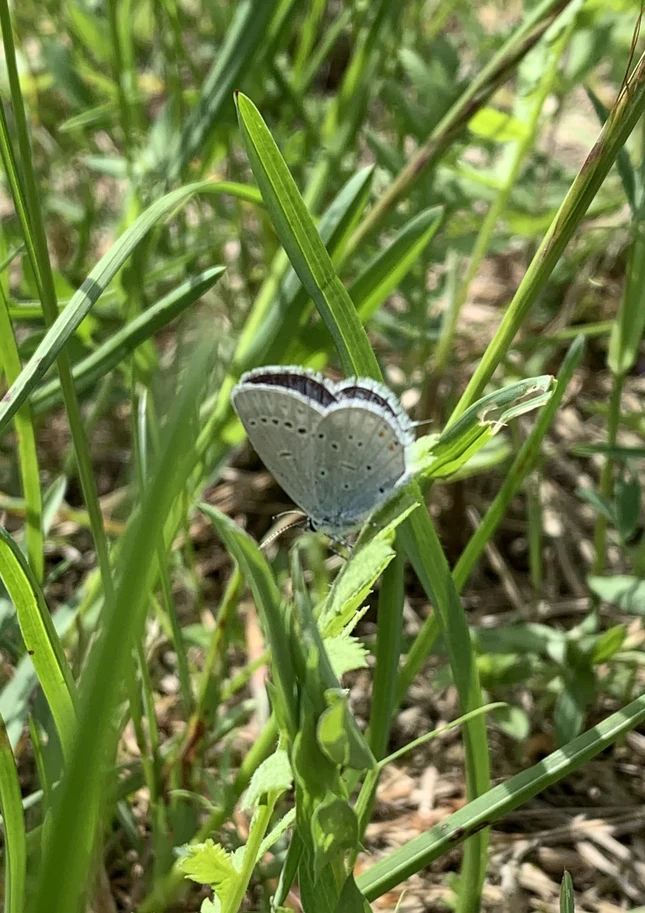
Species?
Cupido argiades (also Elkalyce argiades)
